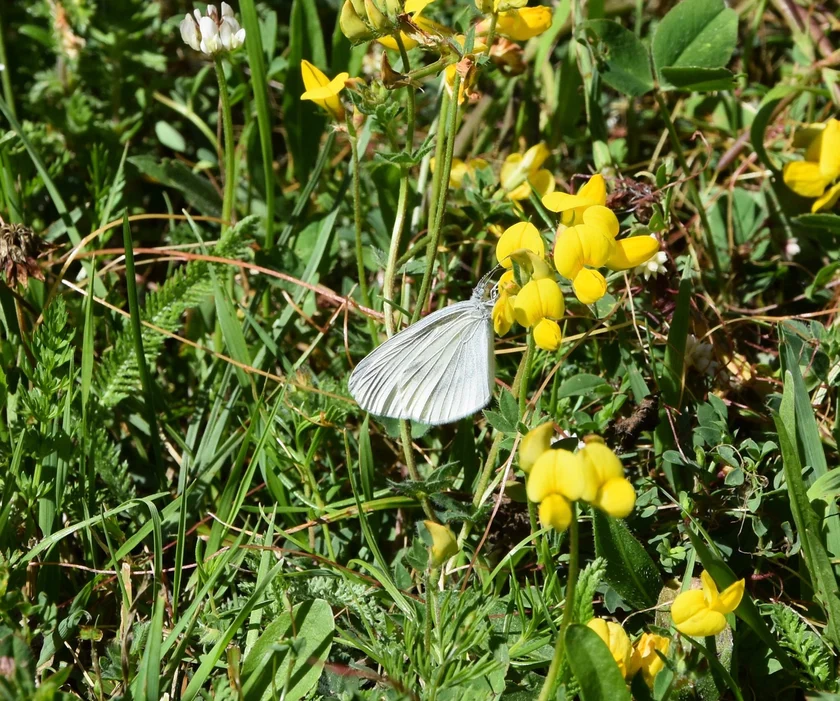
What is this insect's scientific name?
Leptidea sinapis/juvernica
